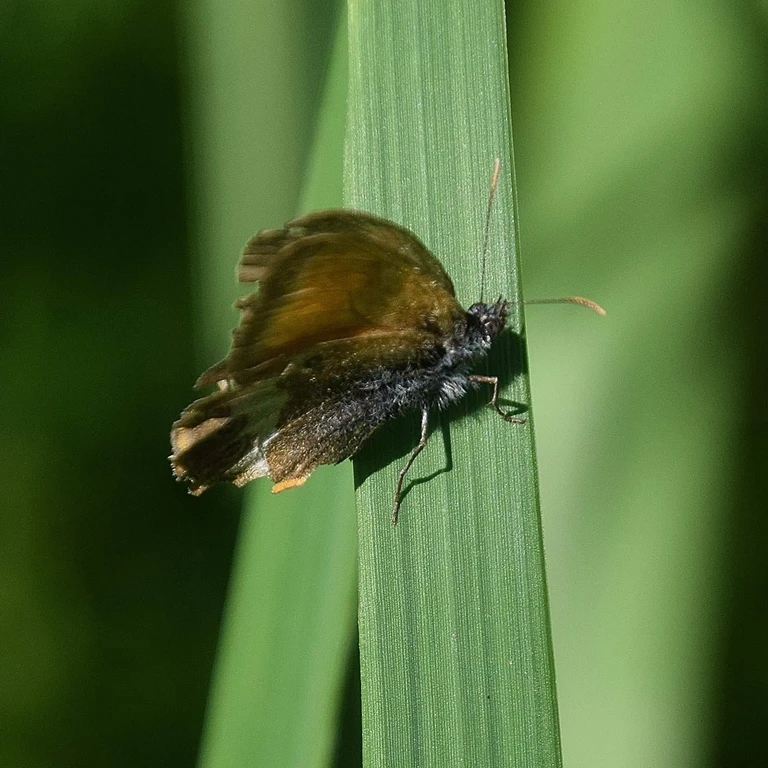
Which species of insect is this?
Coenonympha arcania
